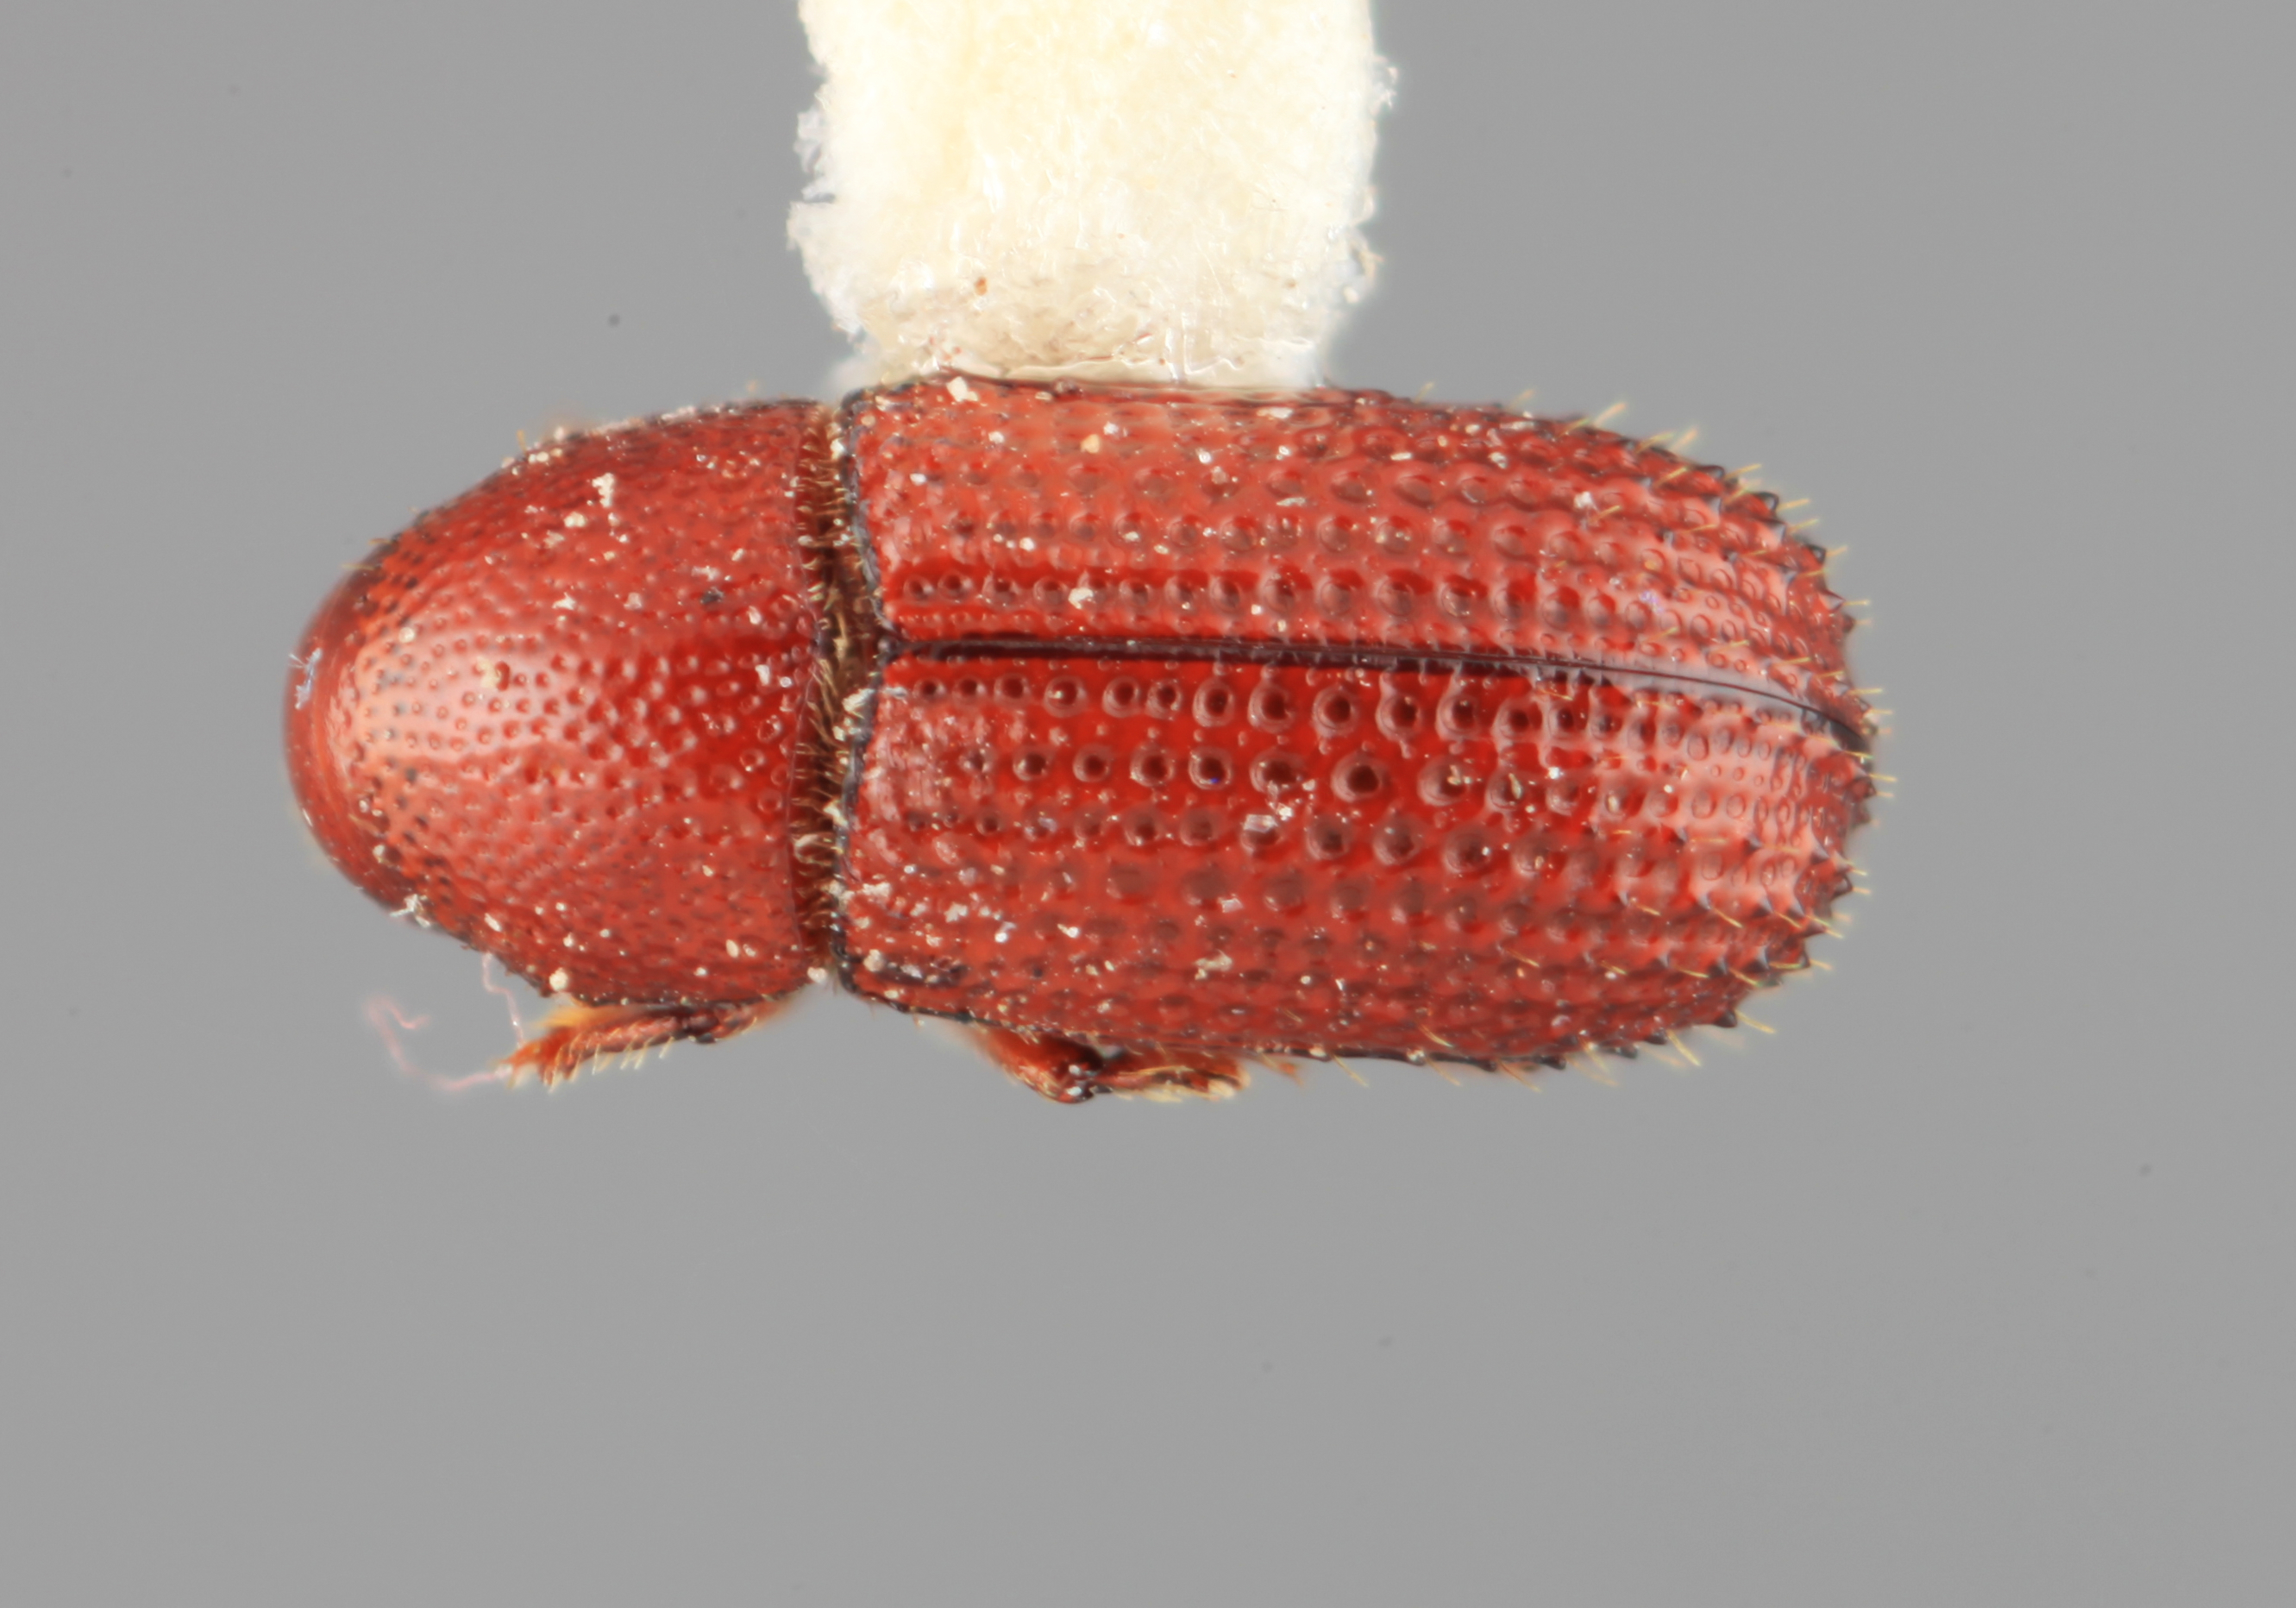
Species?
Hoplitophthorus sentus
